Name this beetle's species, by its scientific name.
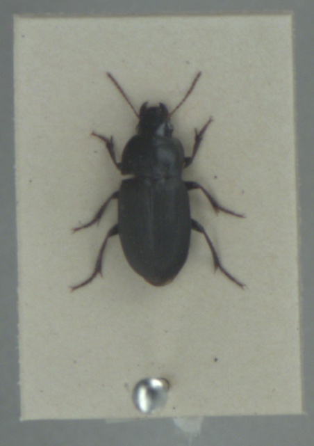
Harpalus anxius
